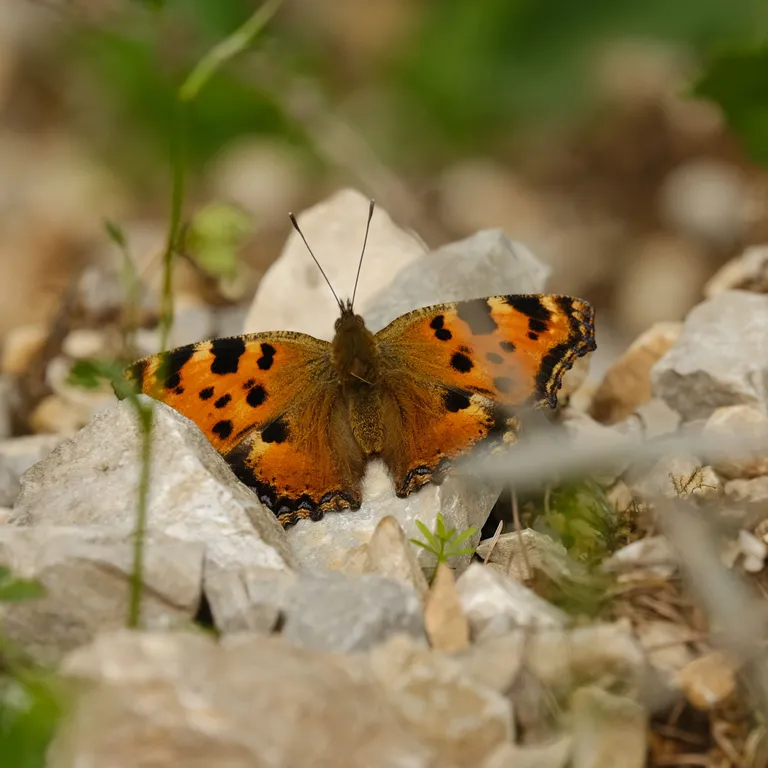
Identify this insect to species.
Nymphalis polychloros
